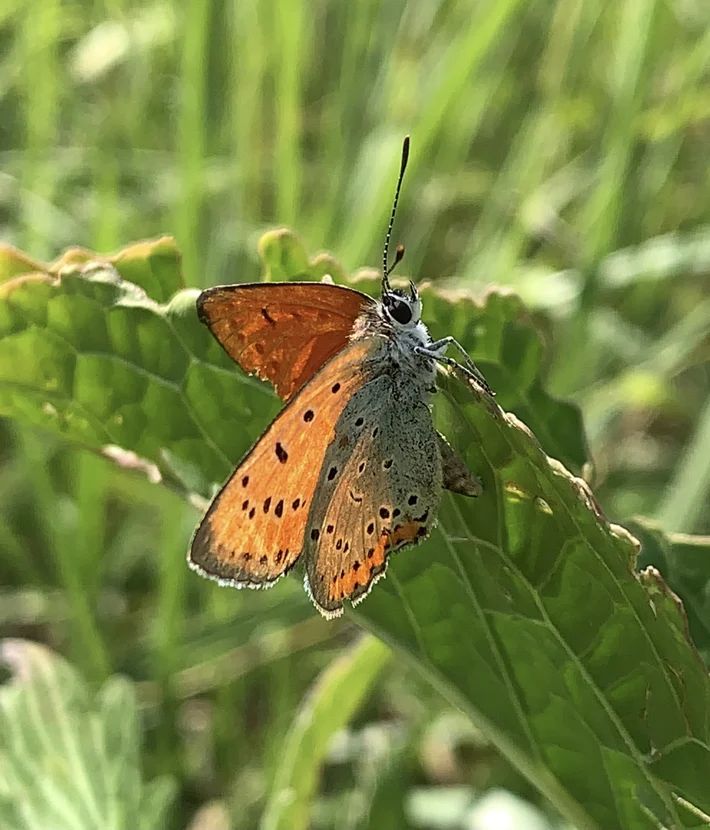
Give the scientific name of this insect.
Lycaena dispar
